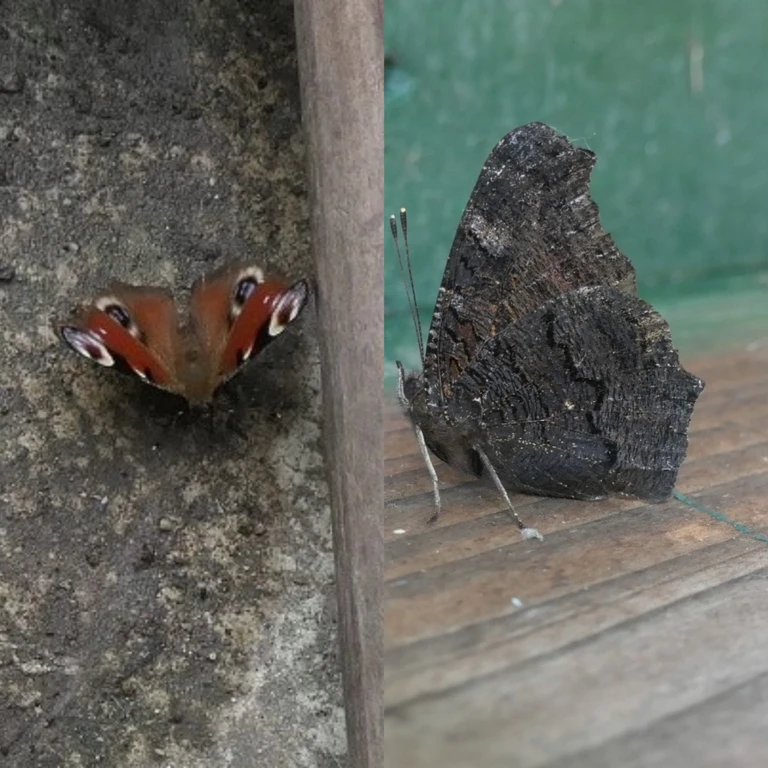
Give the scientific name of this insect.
Aglais io
